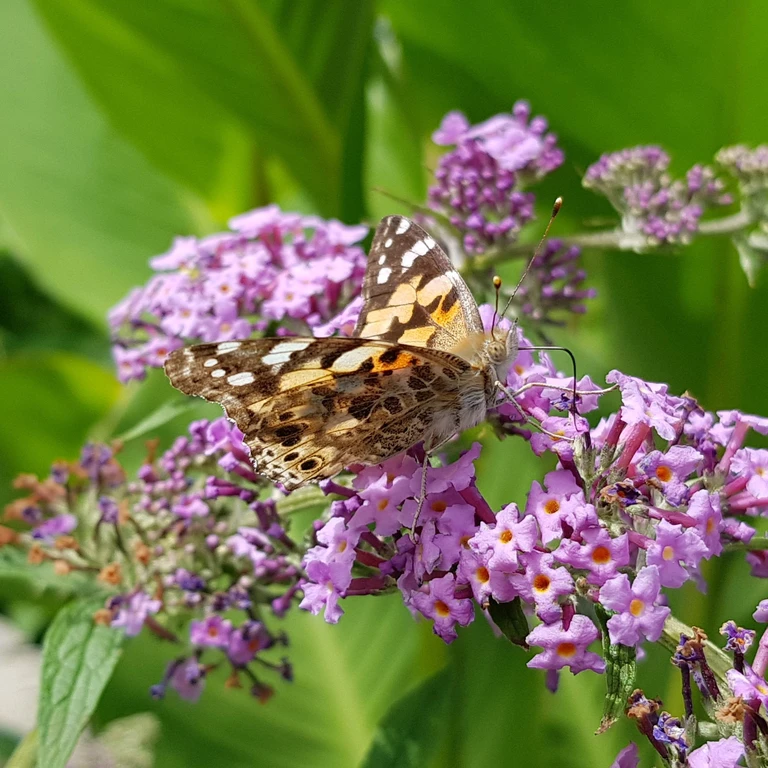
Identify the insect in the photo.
Vanessa cardui
